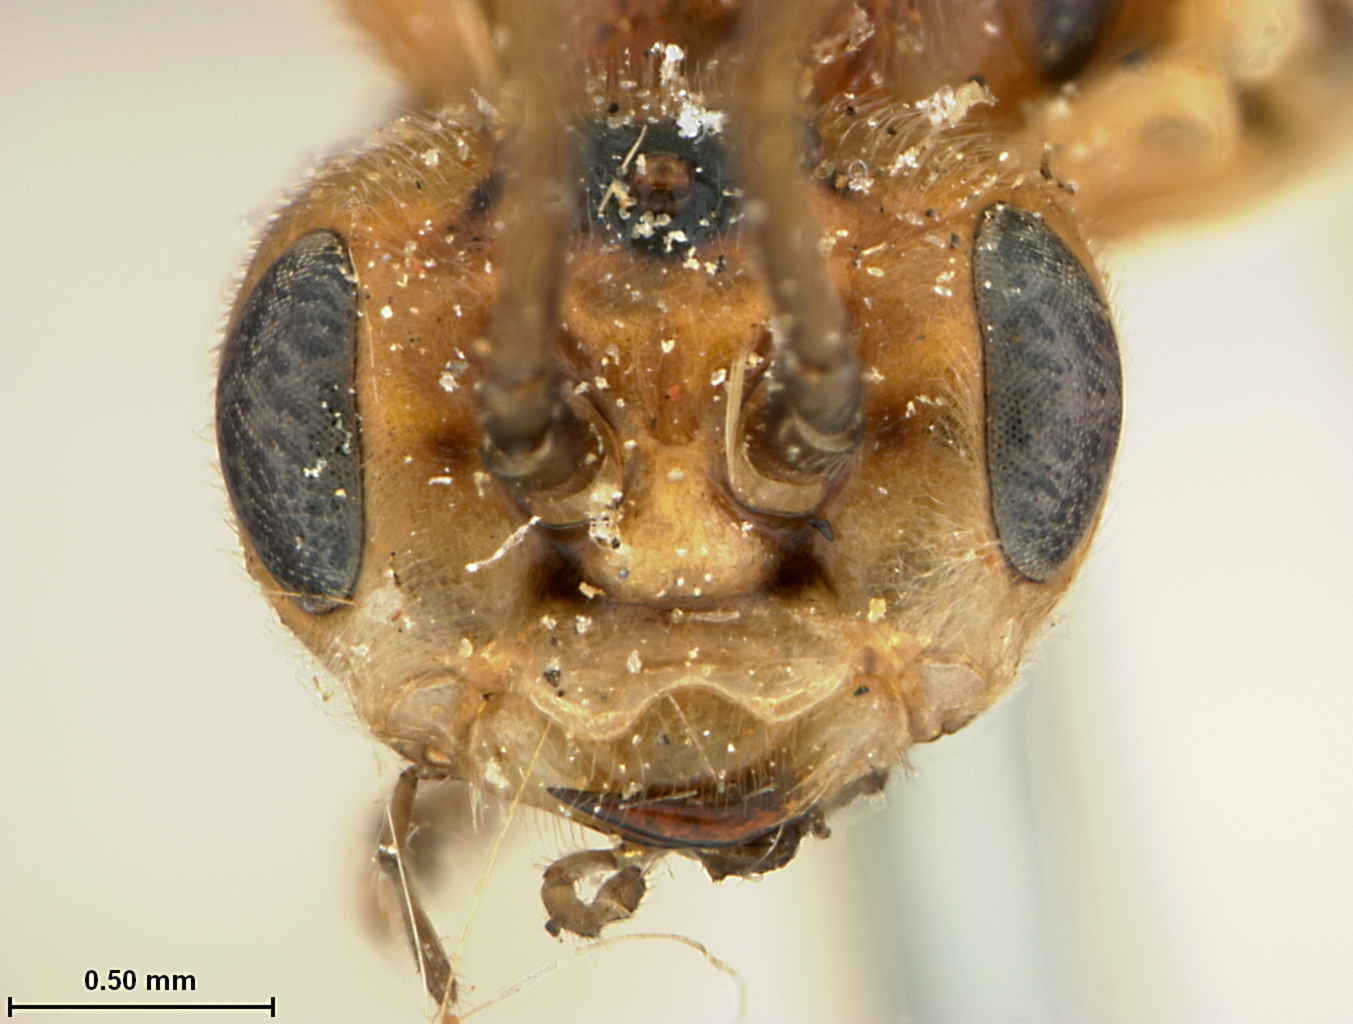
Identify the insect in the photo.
Pteronus shumagensis
